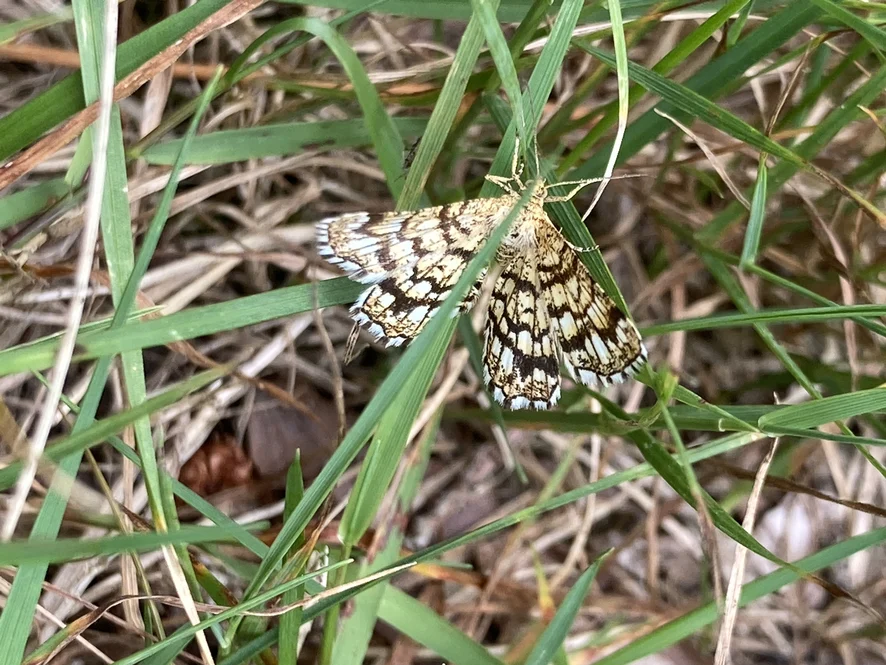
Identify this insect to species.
Chiasmia clathrata
